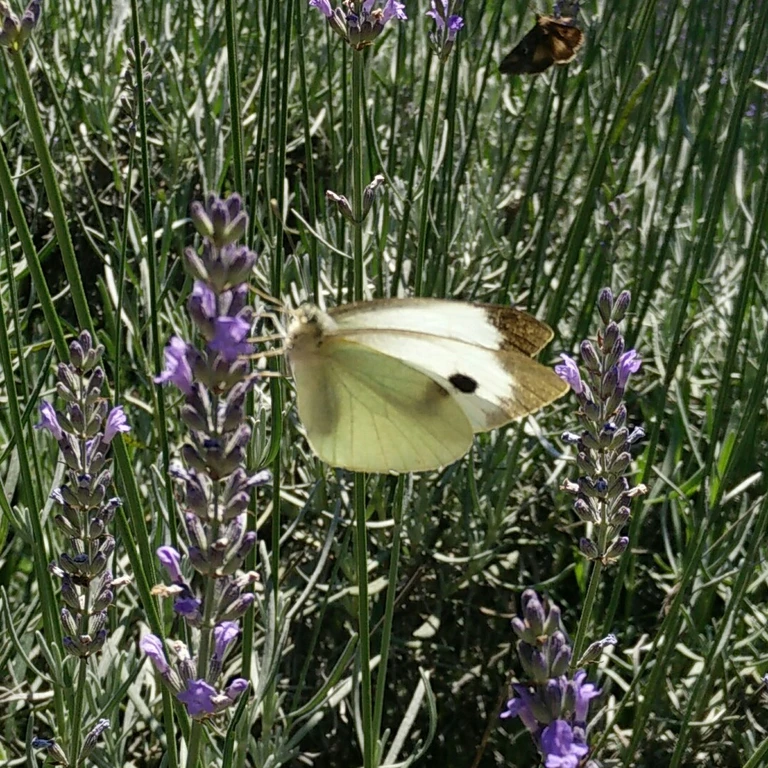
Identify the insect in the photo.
Pieris brassicae
